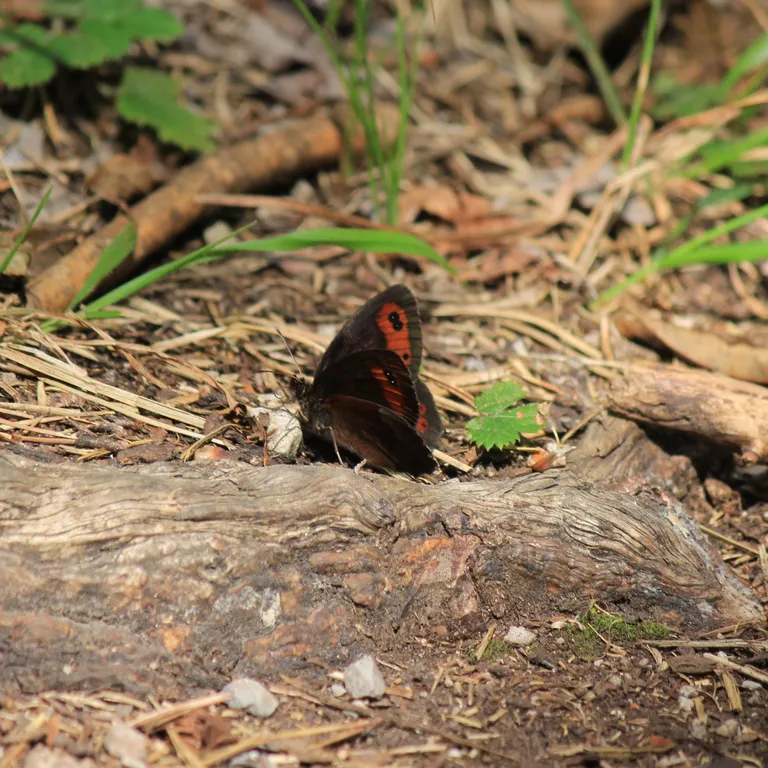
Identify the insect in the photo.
Erebia aethiops
